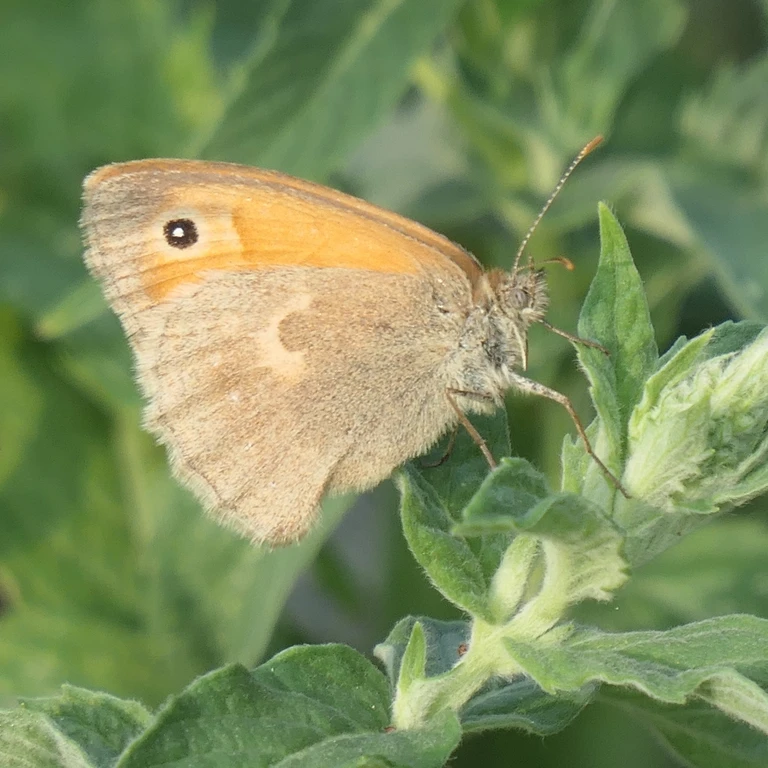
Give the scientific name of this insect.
Coenonympha pamphilus
